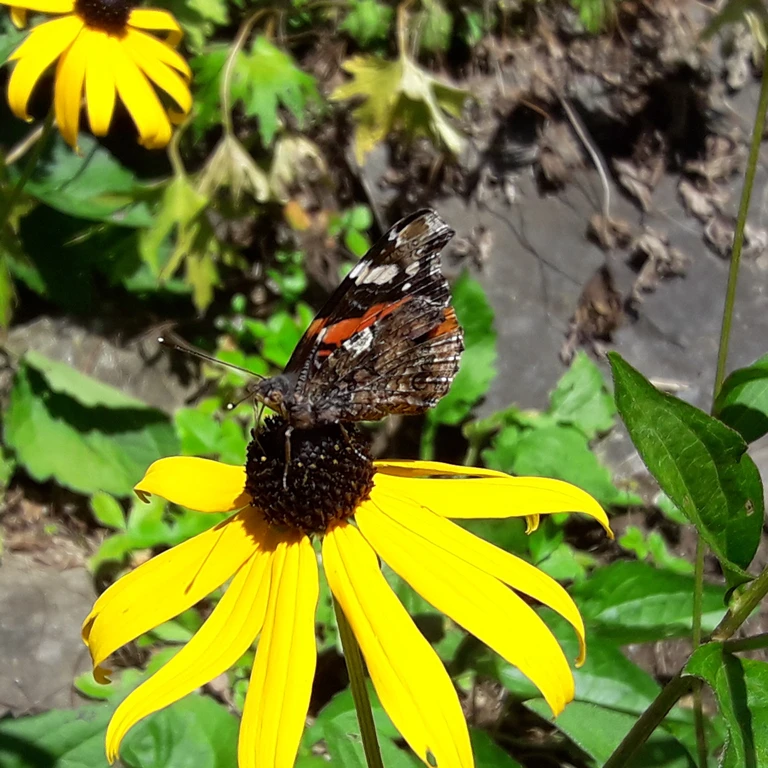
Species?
Vanessa atalanta
